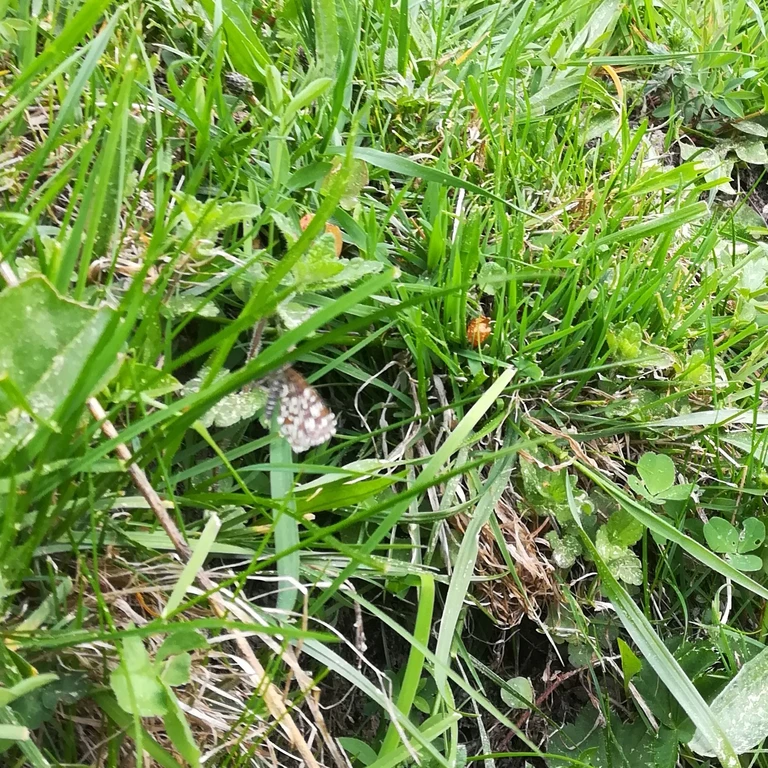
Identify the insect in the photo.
Chiasmia clathrata
